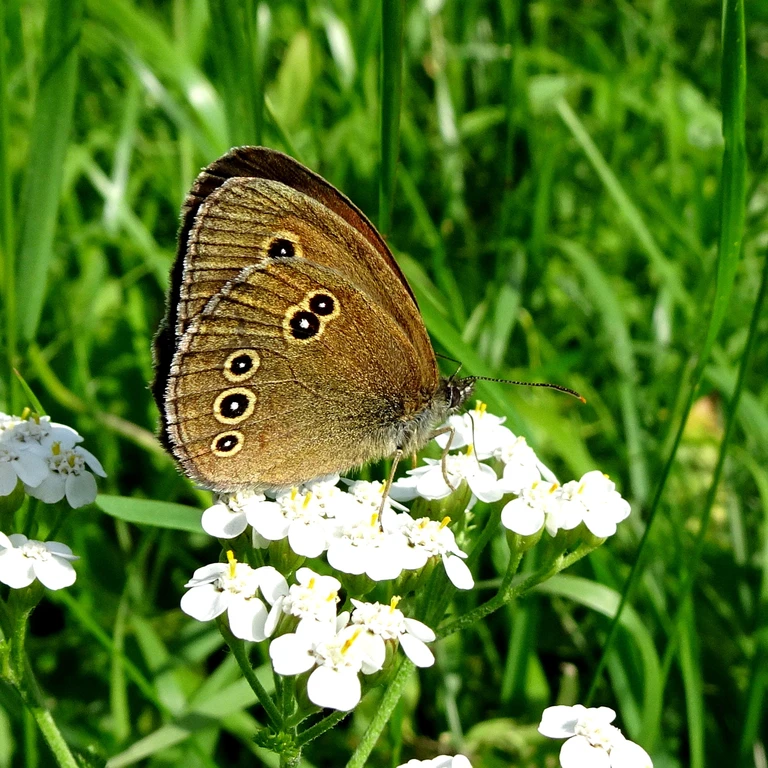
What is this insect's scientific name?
Aphantopus hyperantus
